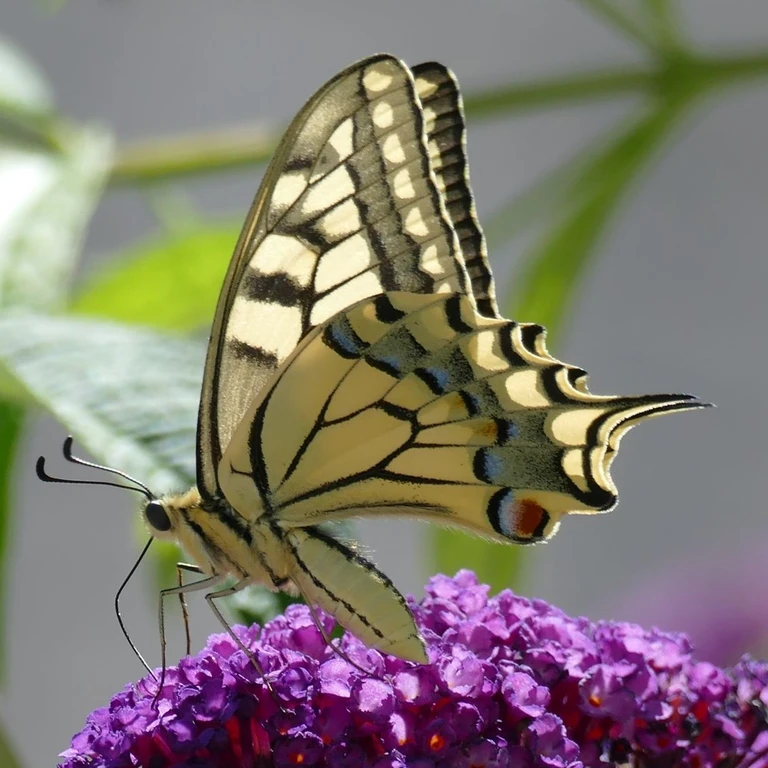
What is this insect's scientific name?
Papilio machaon
